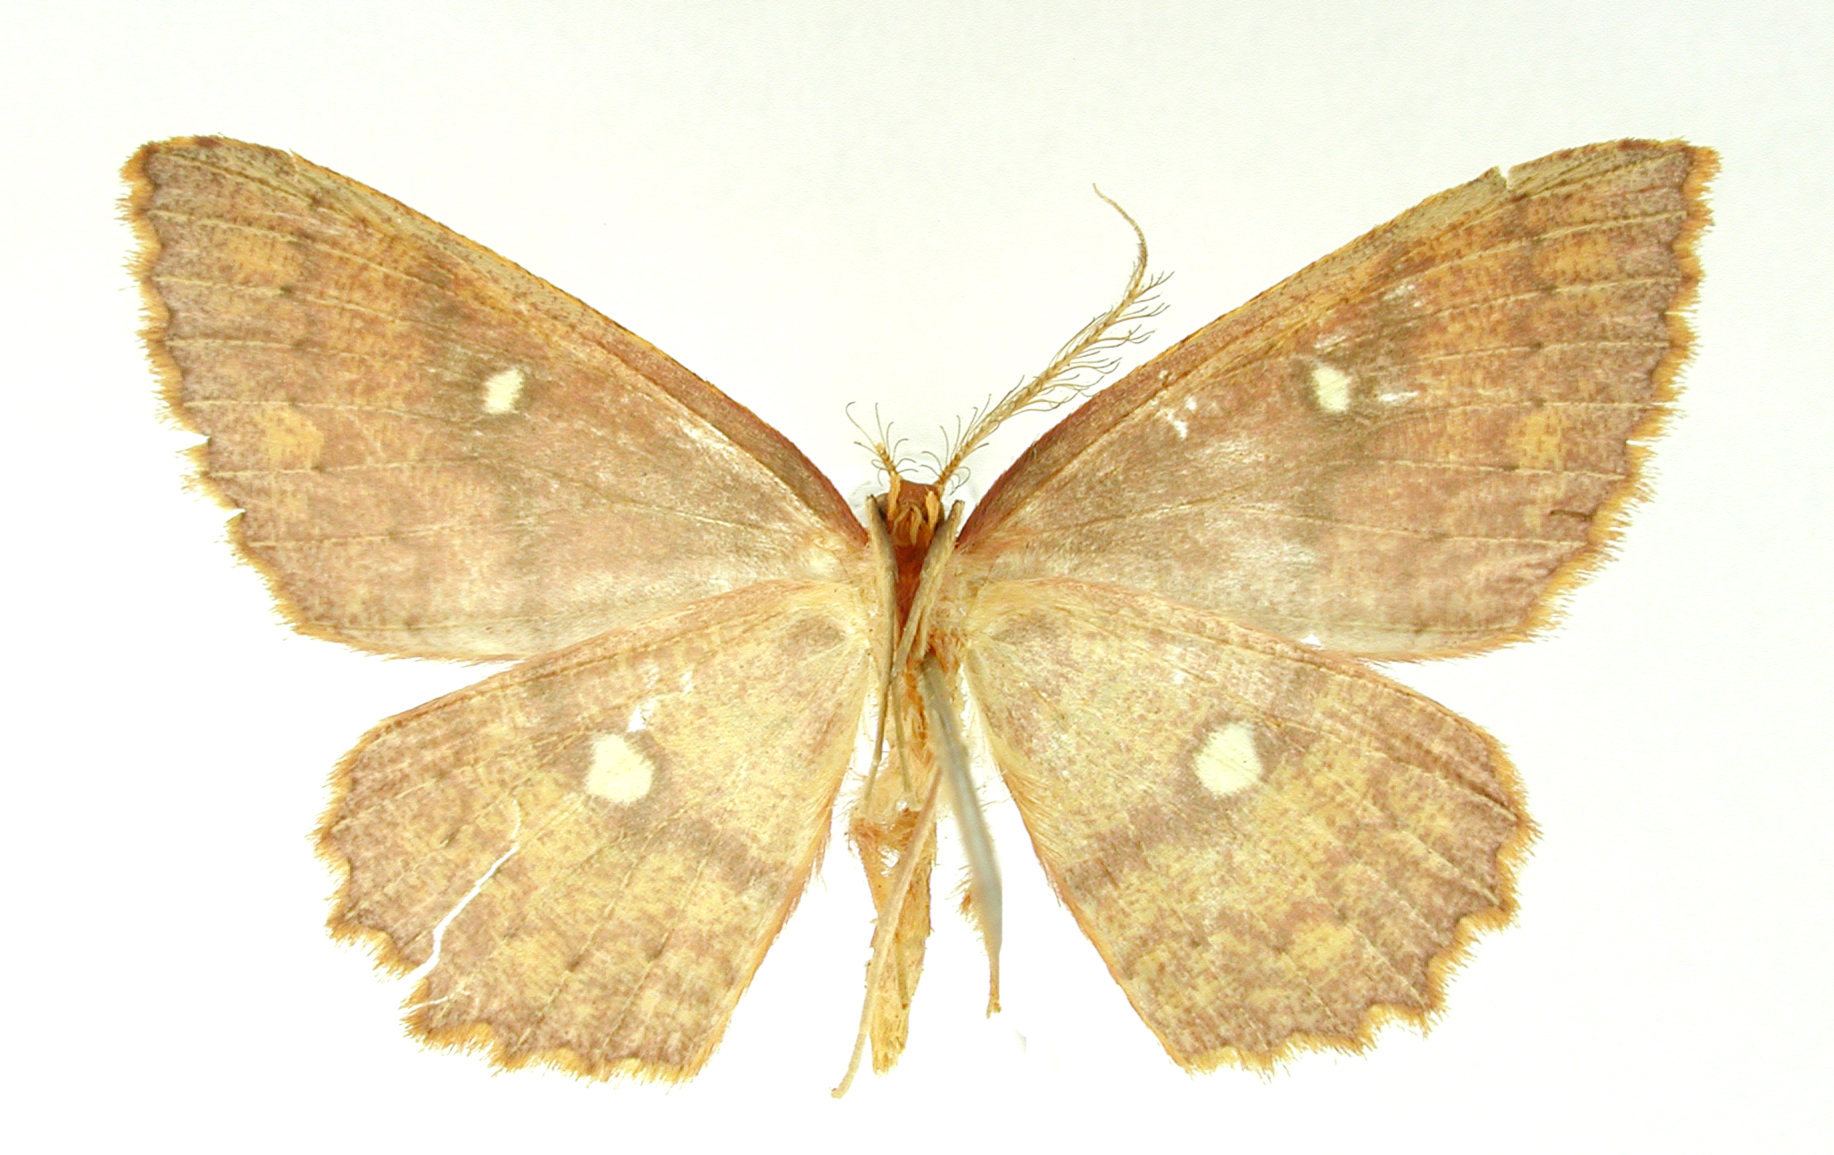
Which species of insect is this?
Anisodes flavicornis
